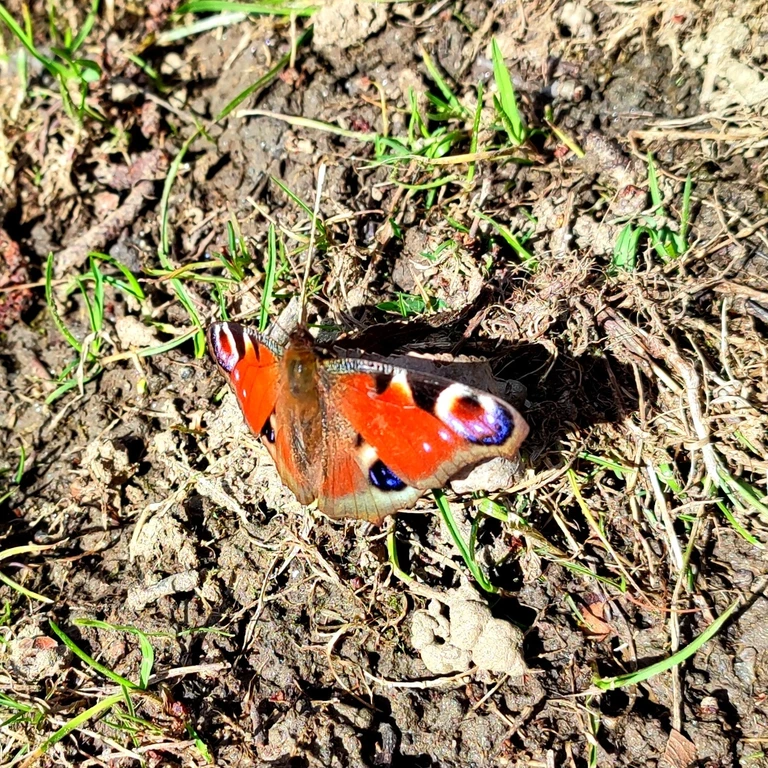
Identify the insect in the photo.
Aglais io
